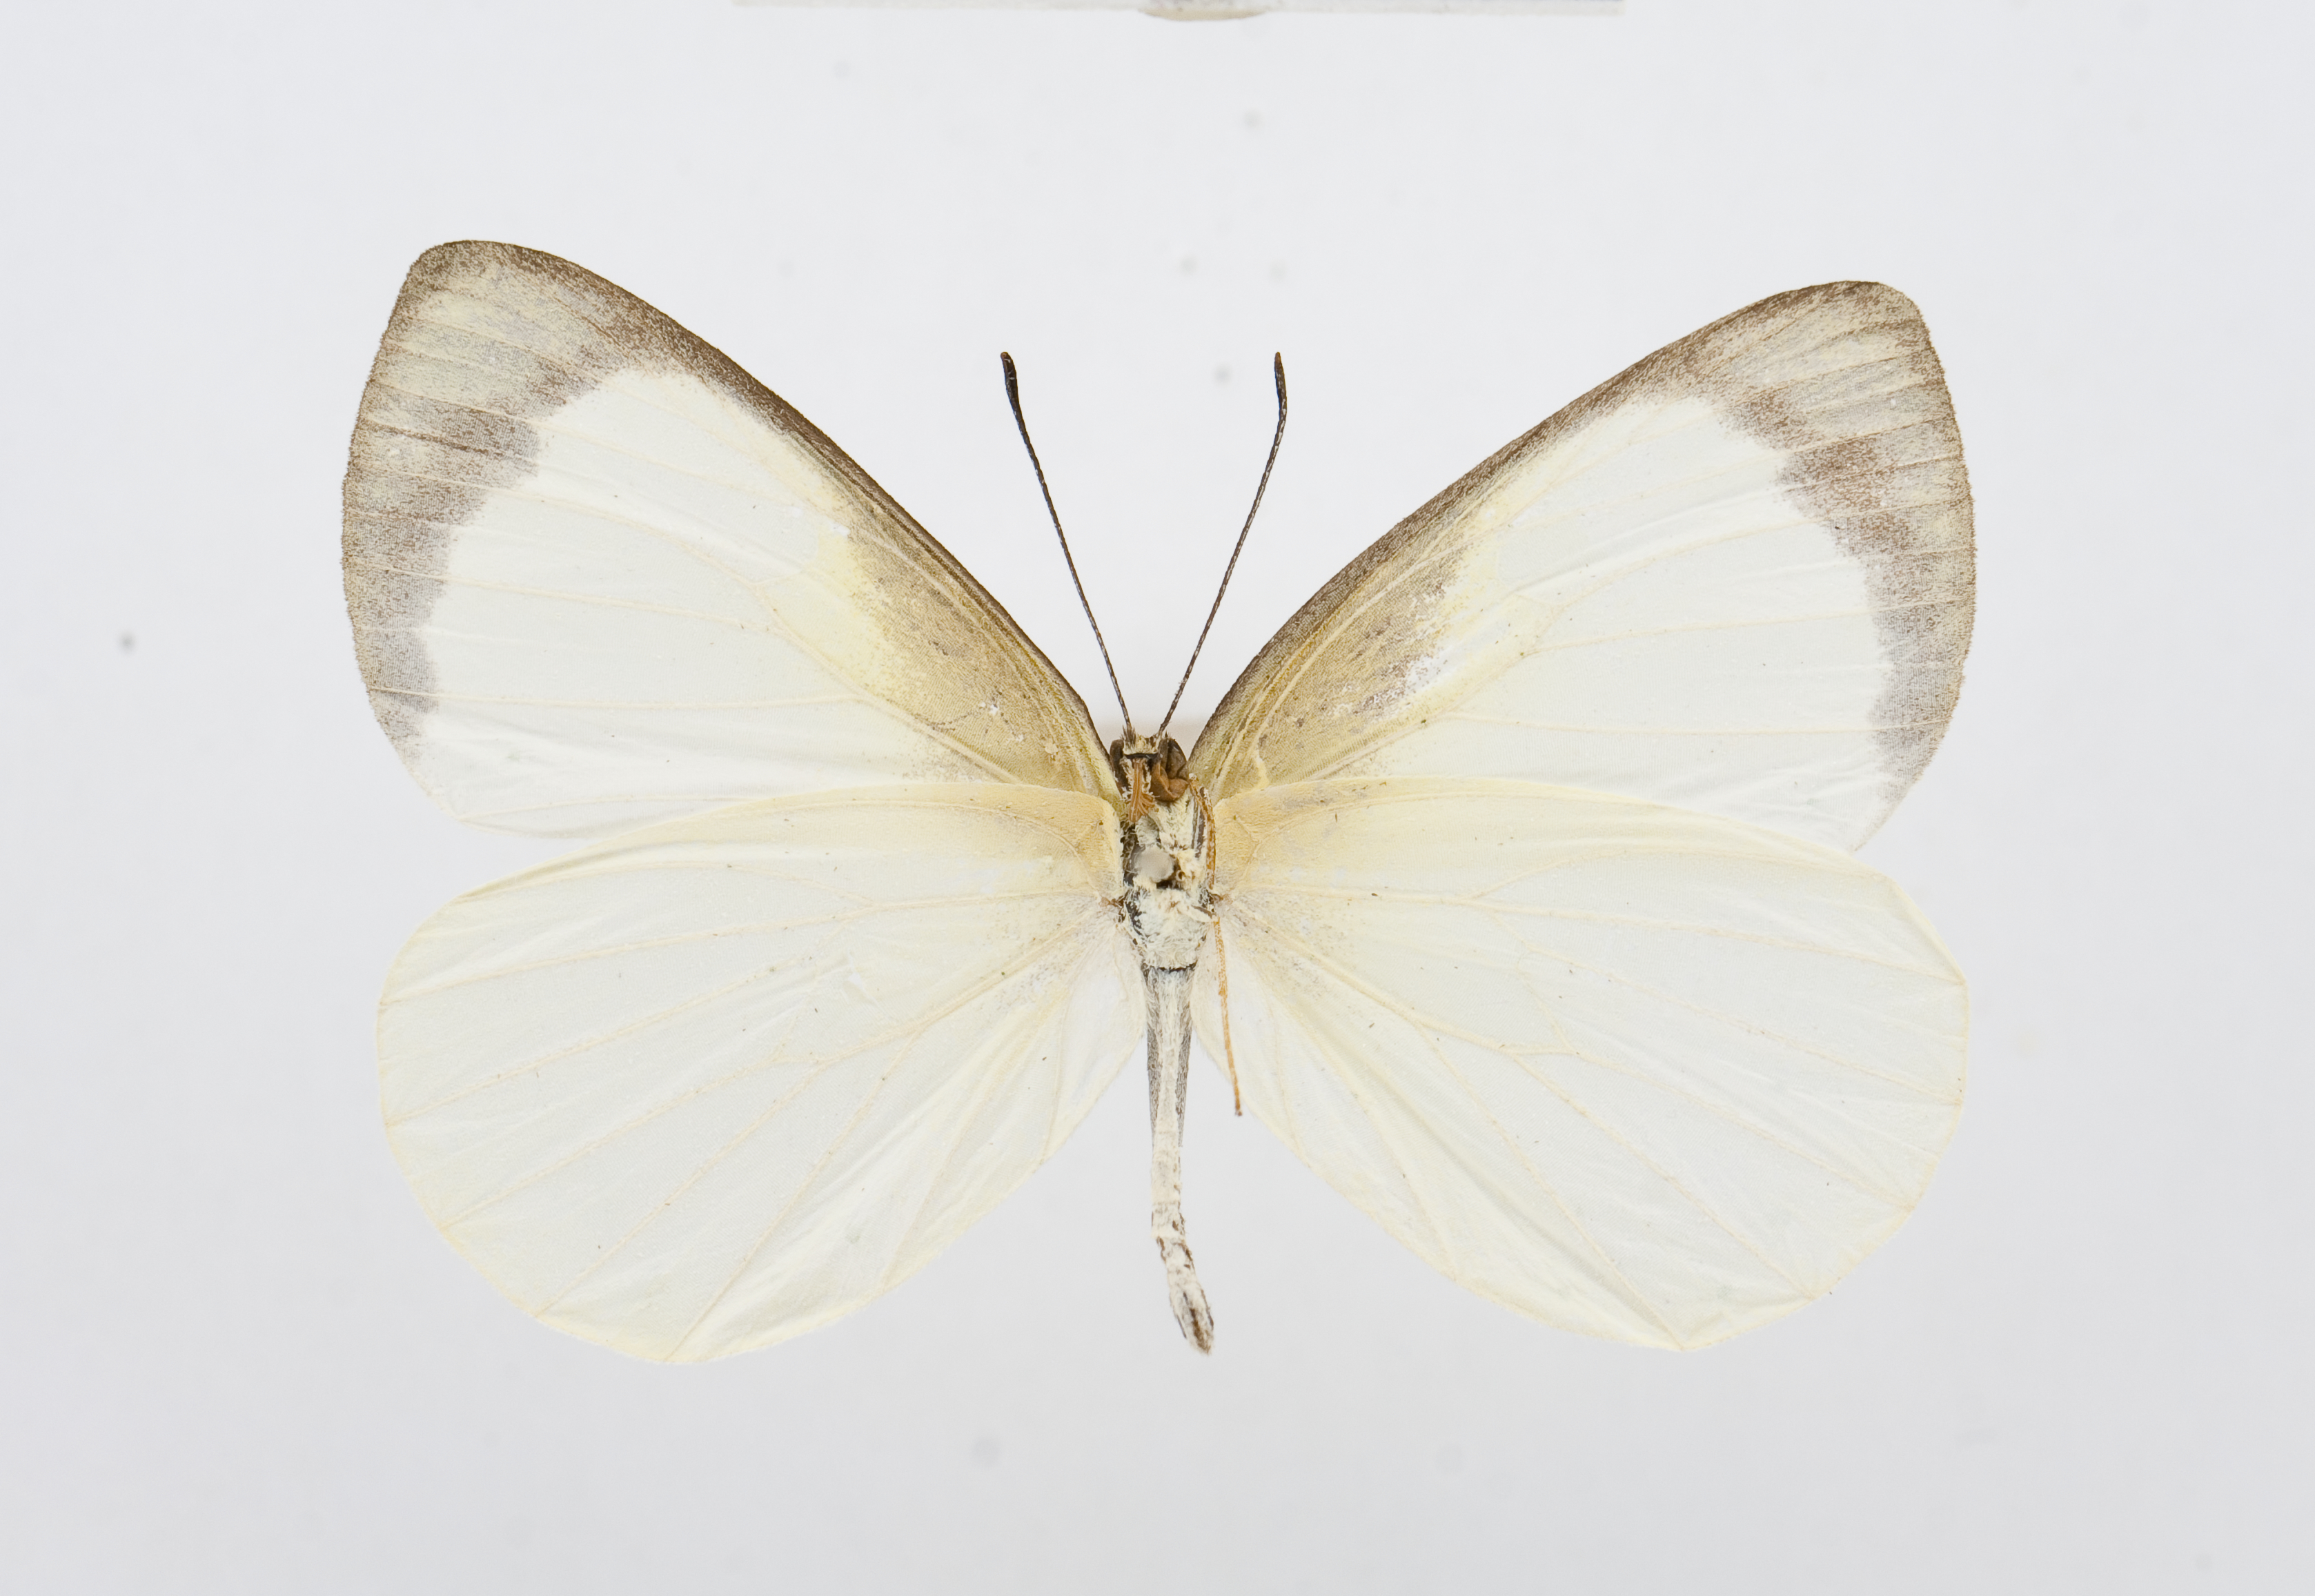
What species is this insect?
Elodina biaki
